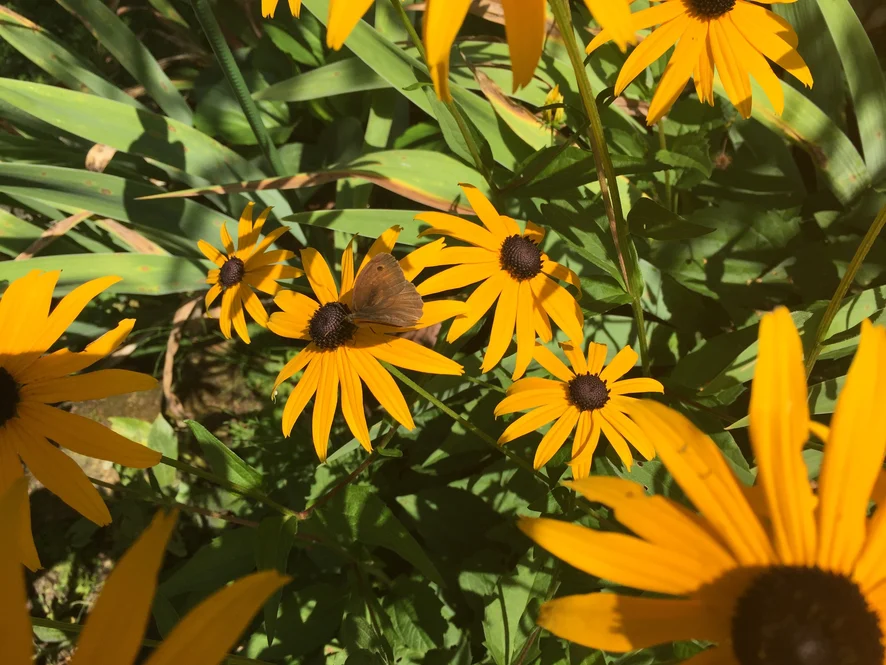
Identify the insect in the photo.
Maniola jurtina
